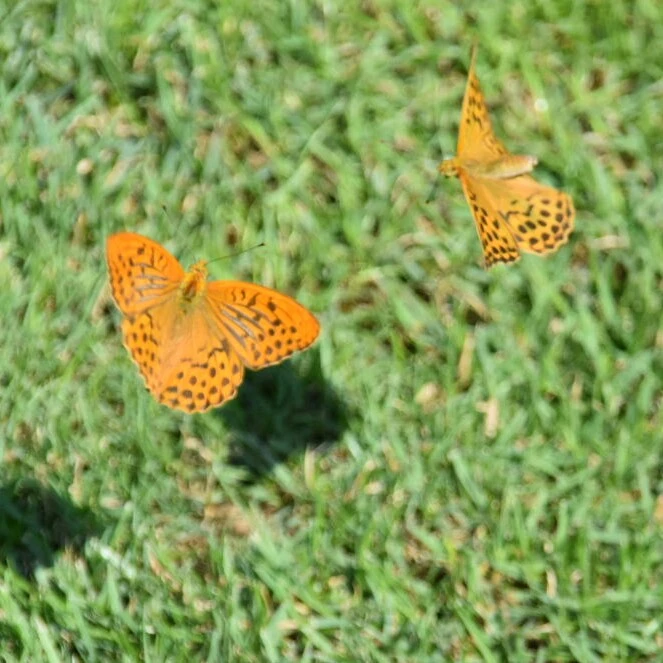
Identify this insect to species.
Argynnis paphia
